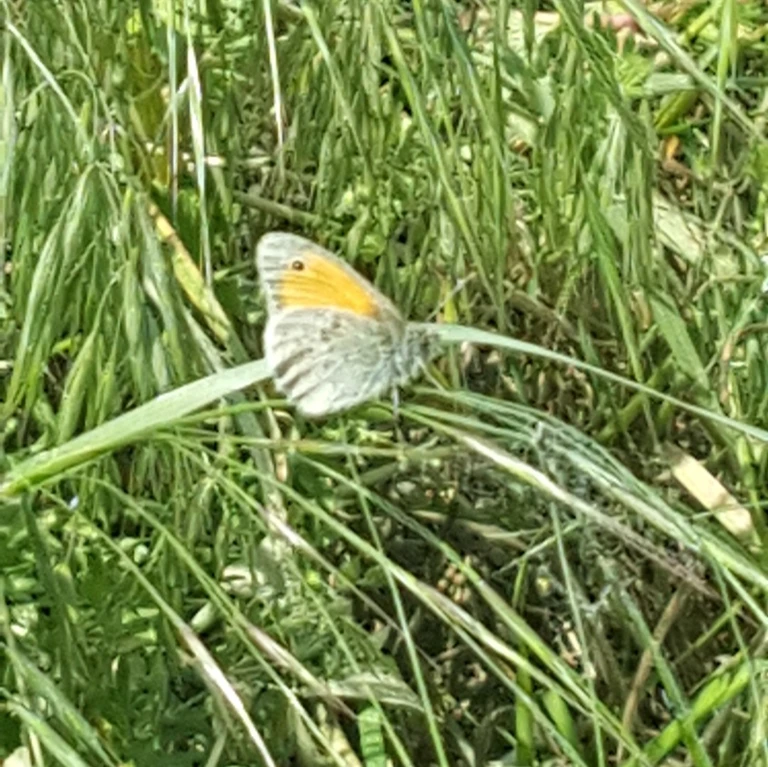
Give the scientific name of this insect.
Coenonympha pamphilus
